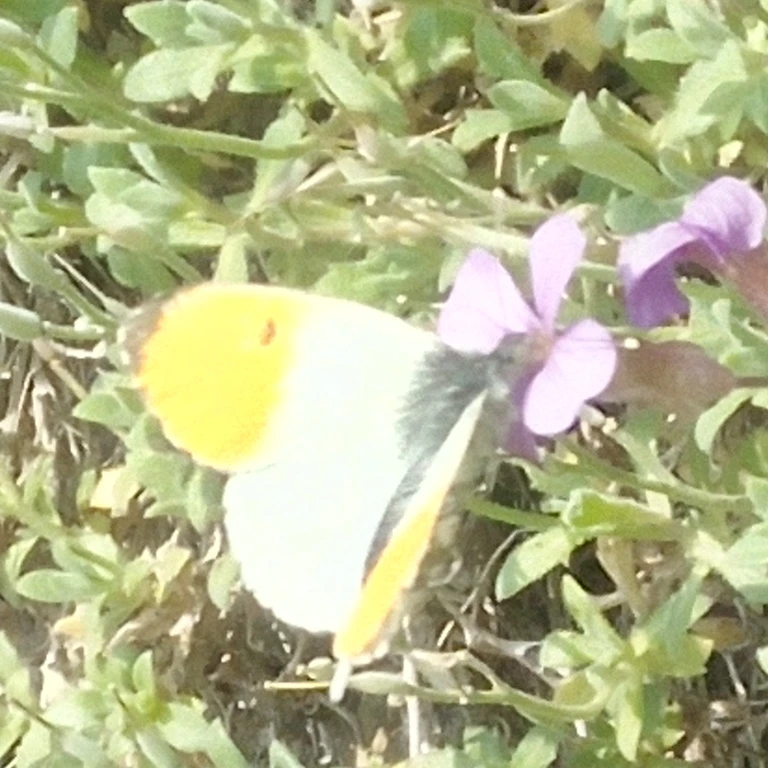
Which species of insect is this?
Anthocharis cardamines
